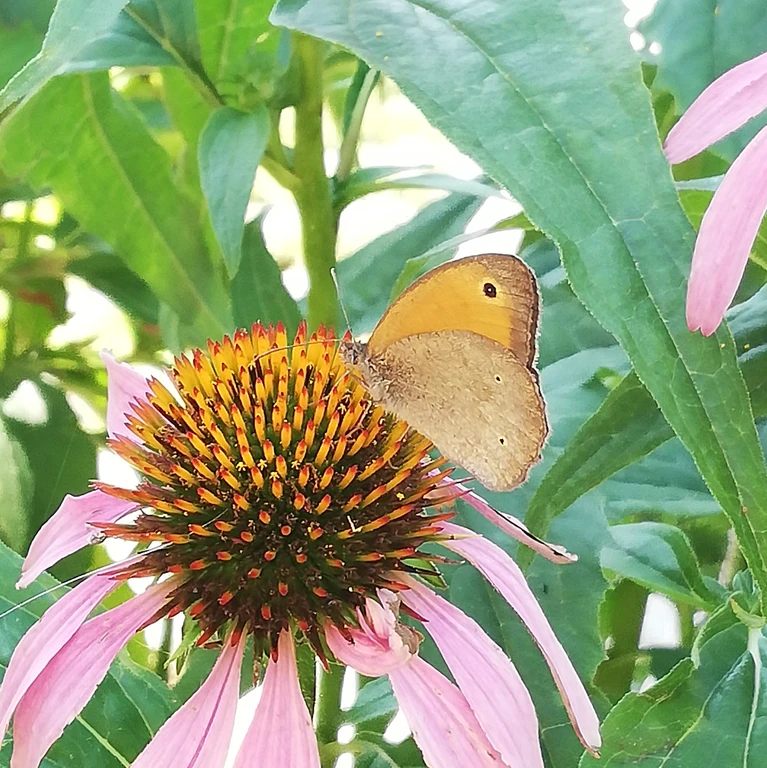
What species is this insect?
Maniola jurtina
